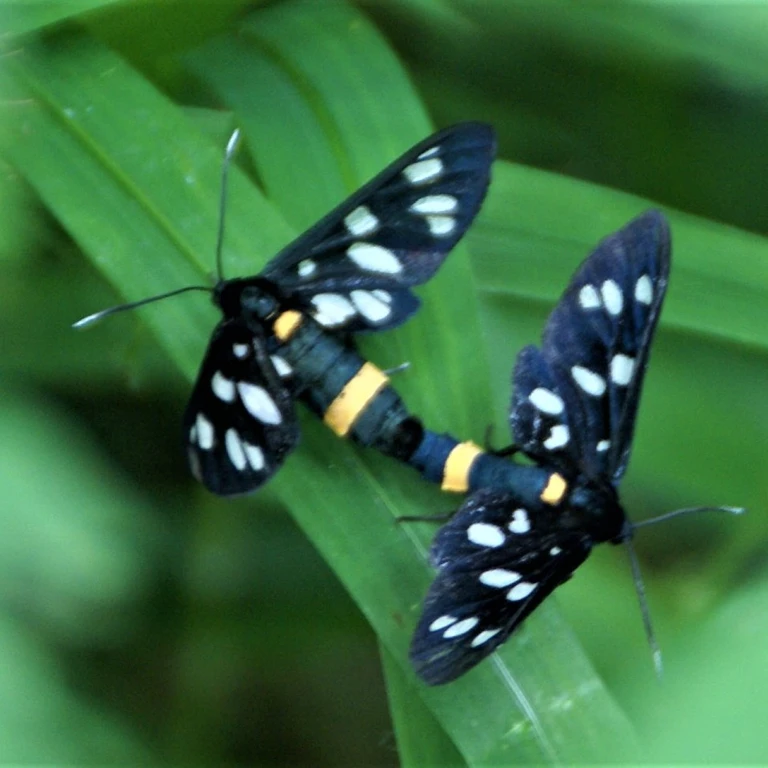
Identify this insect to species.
Amata phegea
